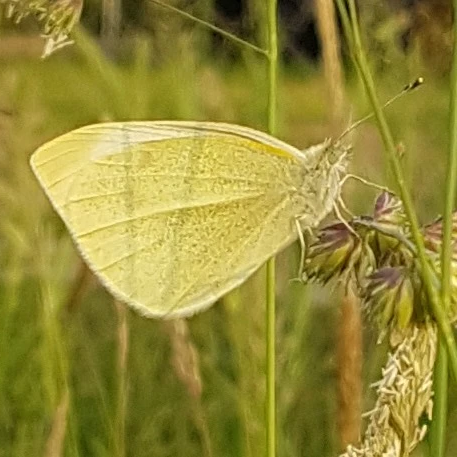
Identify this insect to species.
Pieris rapae
